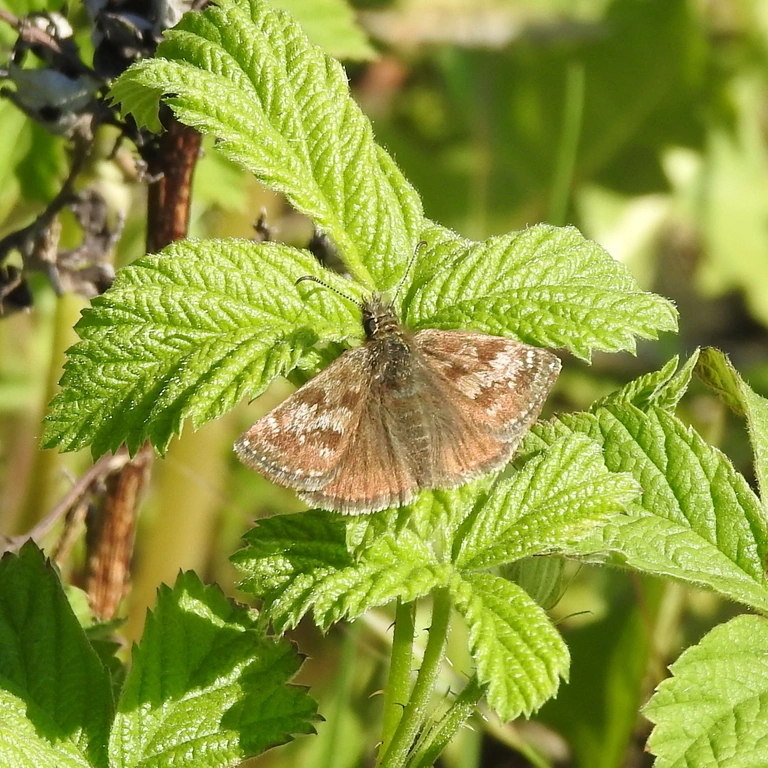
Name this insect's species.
Erynnis tages
